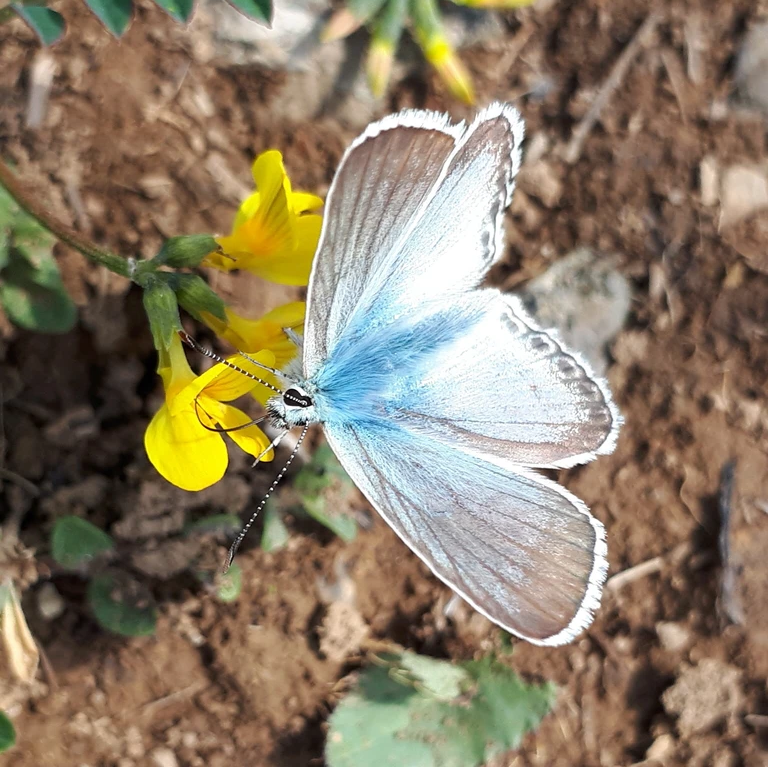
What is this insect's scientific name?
Lysandra coridon
